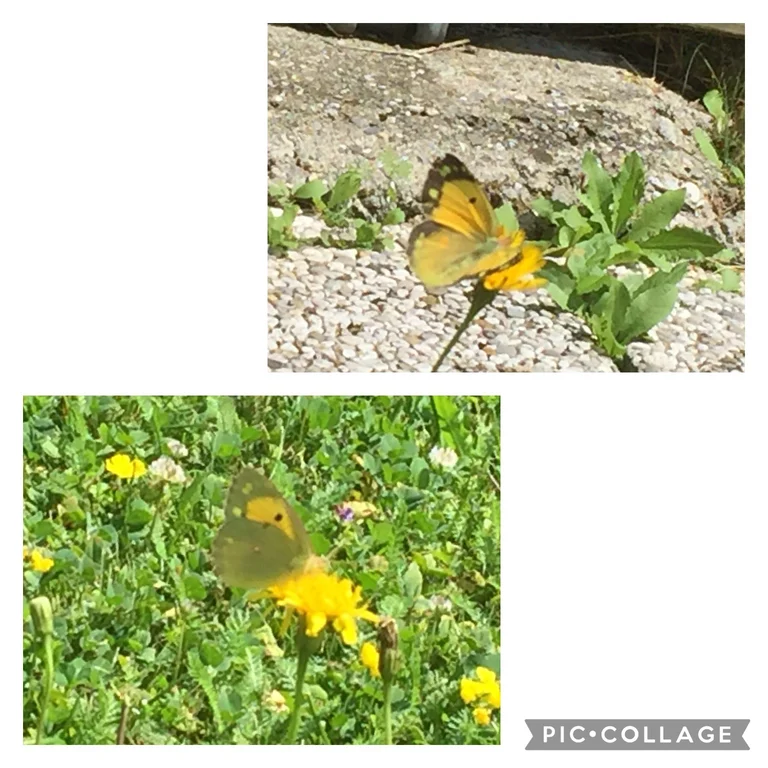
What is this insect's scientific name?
Colias croceus
